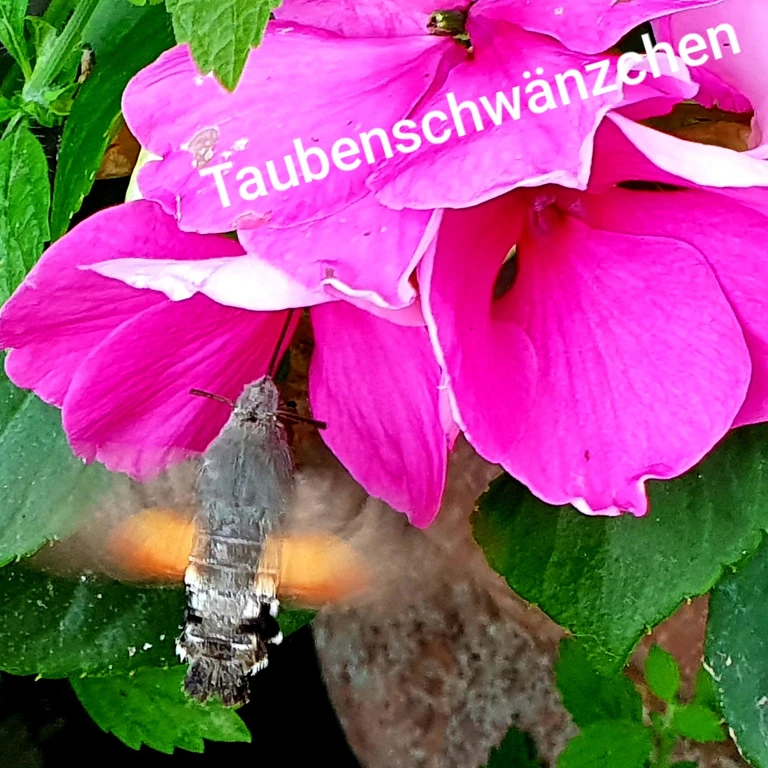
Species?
Macroglossum stellatarum
